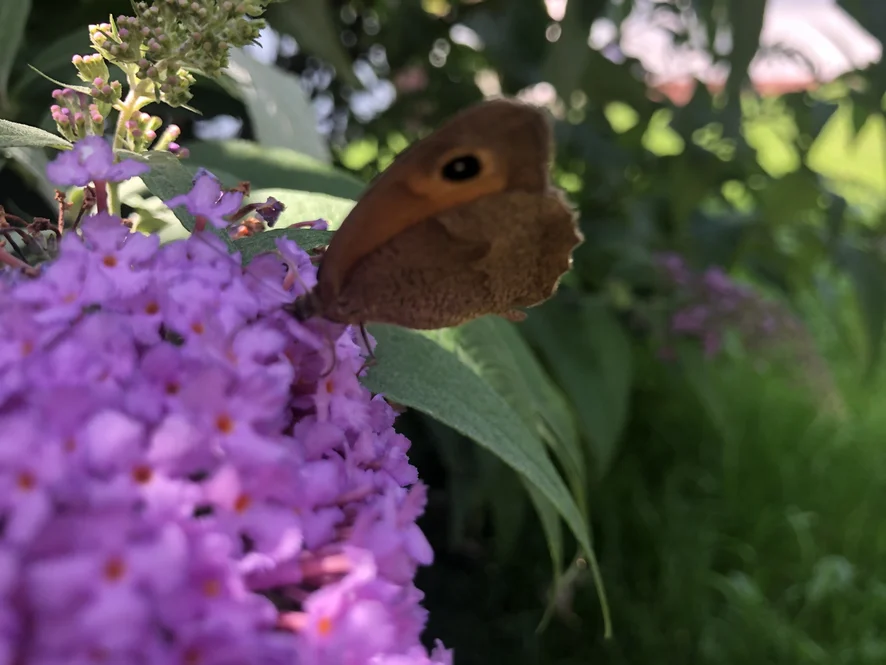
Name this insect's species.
Maniola jurtina
